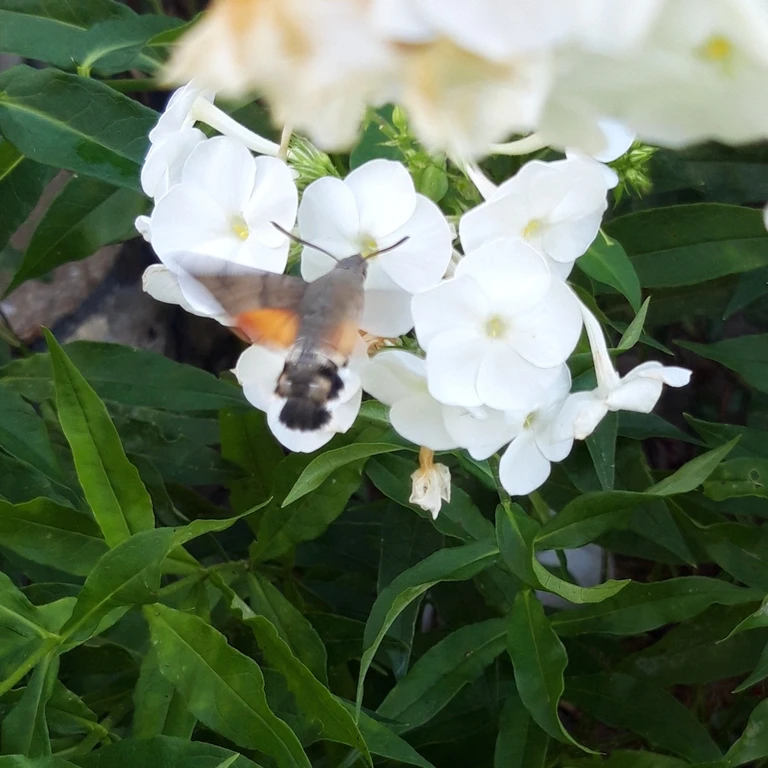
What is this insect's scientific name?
Macroglossum stellatarum
